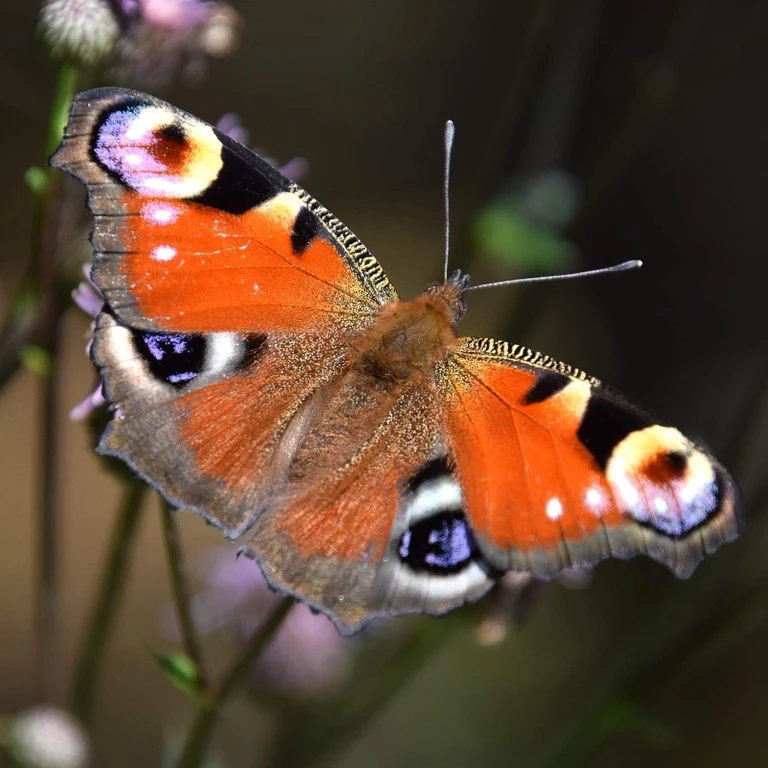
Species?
Aglais io
